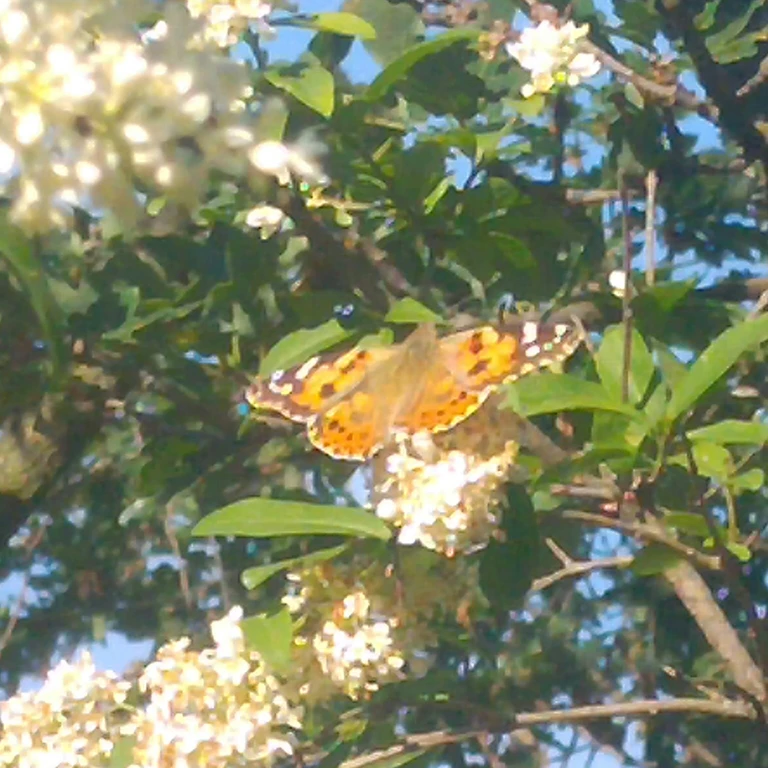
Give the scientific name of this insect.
Vanessa cardui
